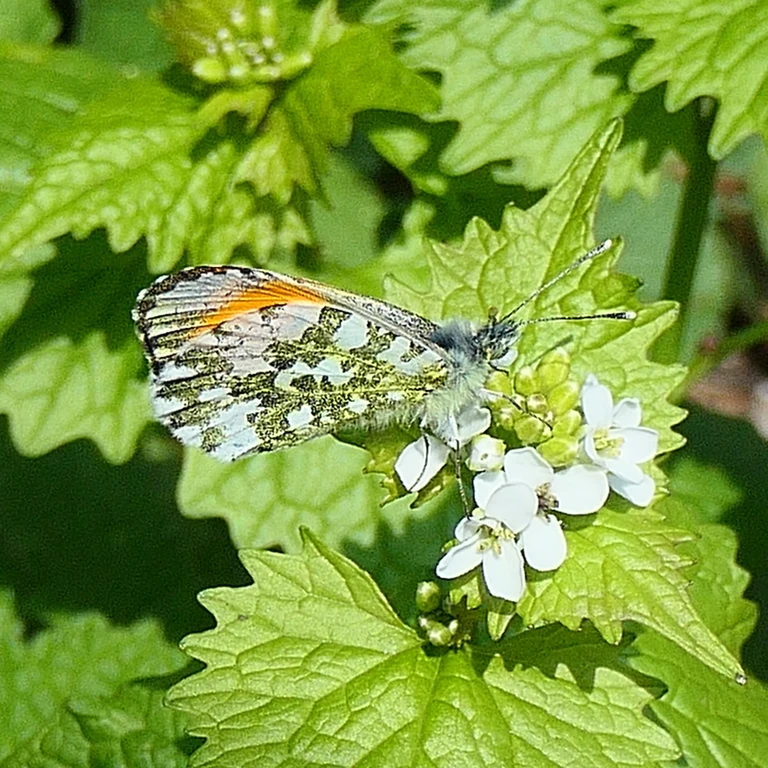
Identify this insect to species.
Anthocharis cardamines
